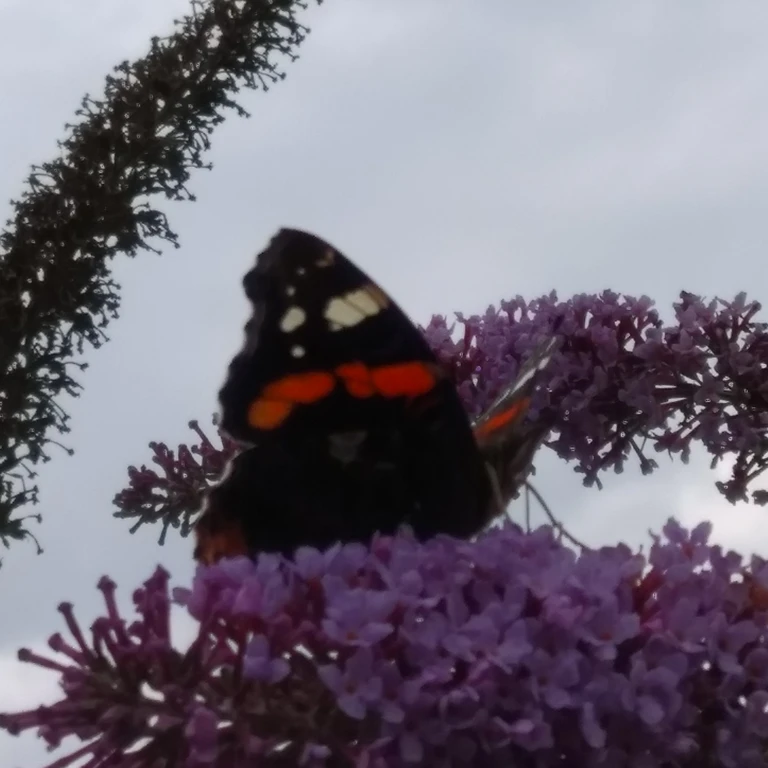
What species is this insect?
Vanessa atalanta
